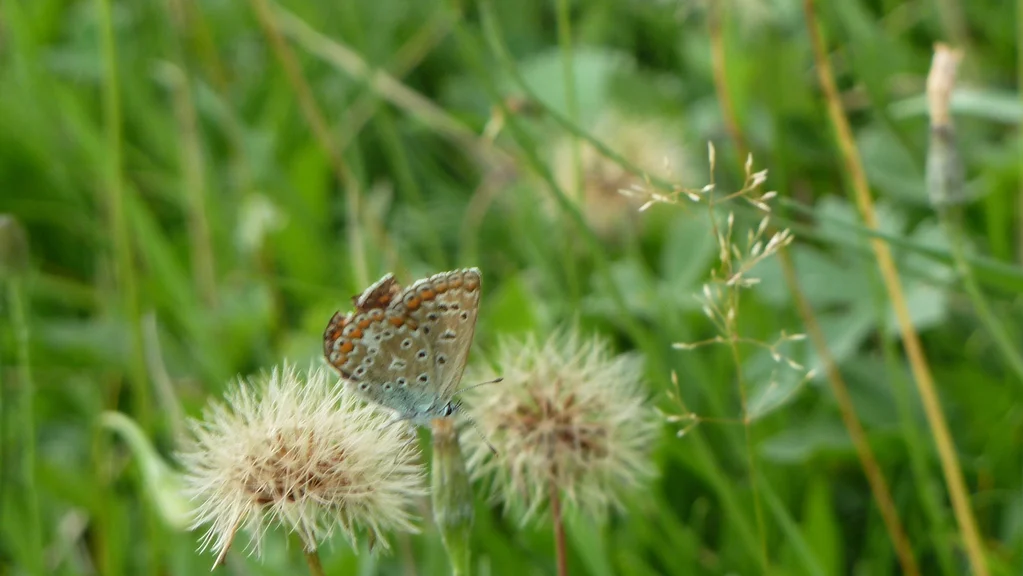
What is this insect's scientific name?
Polyommatus icarus
